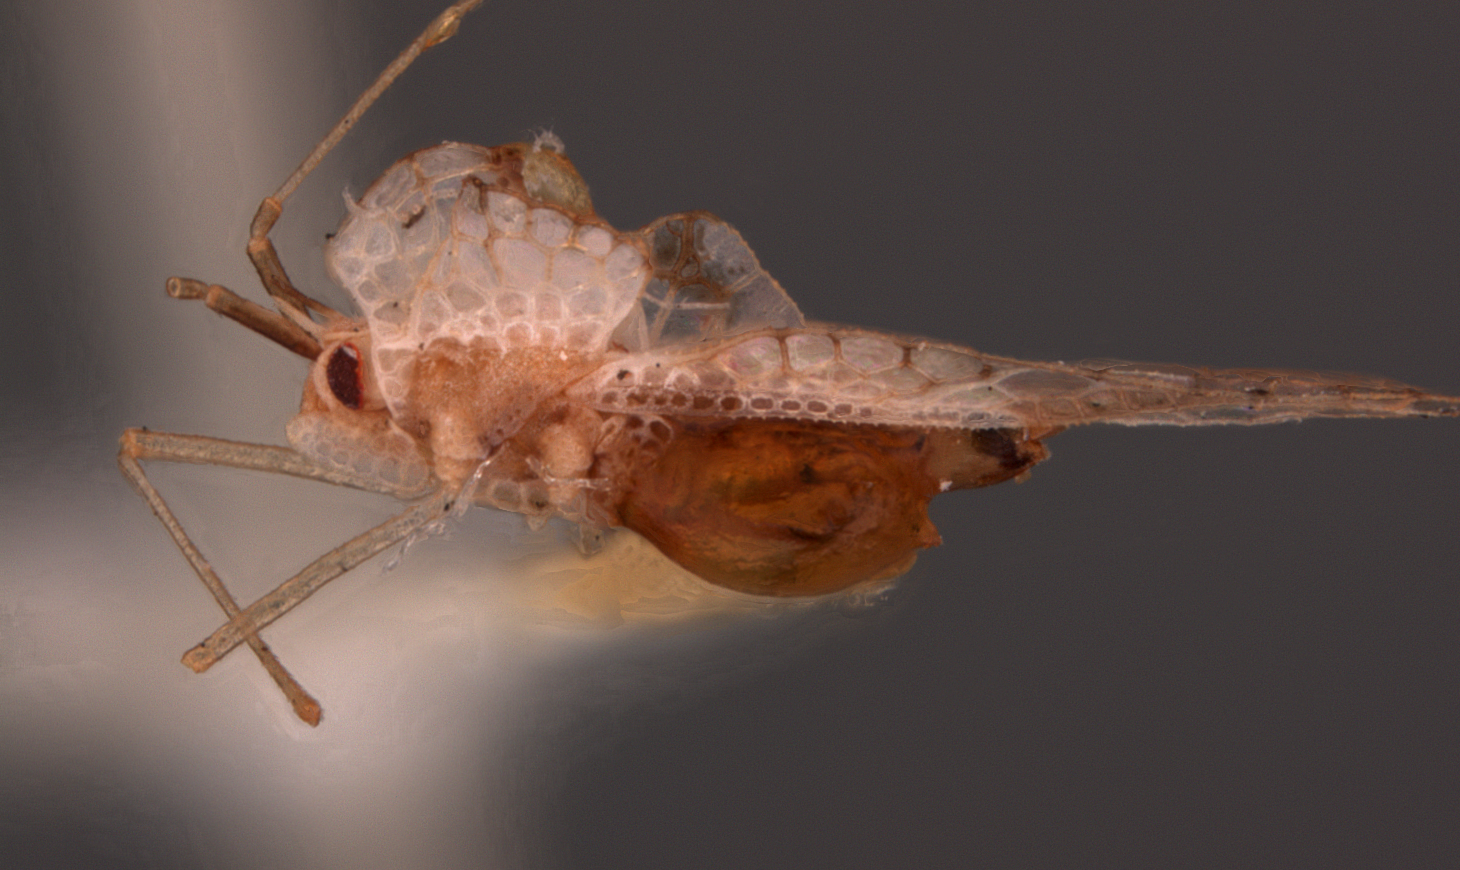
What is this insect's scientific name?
Leptopharsa malpighiae
